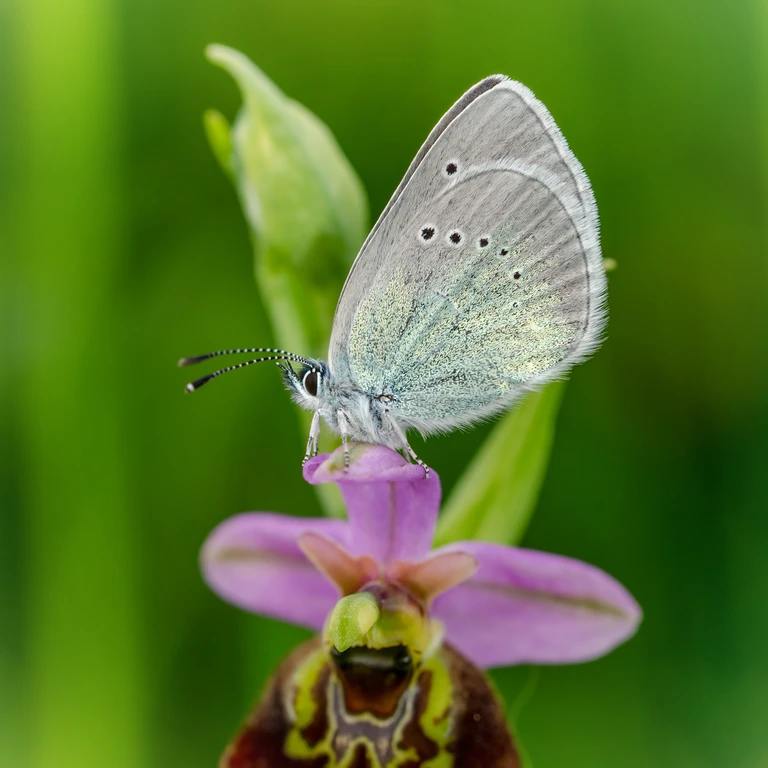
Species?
Glaucopsyche alexis
